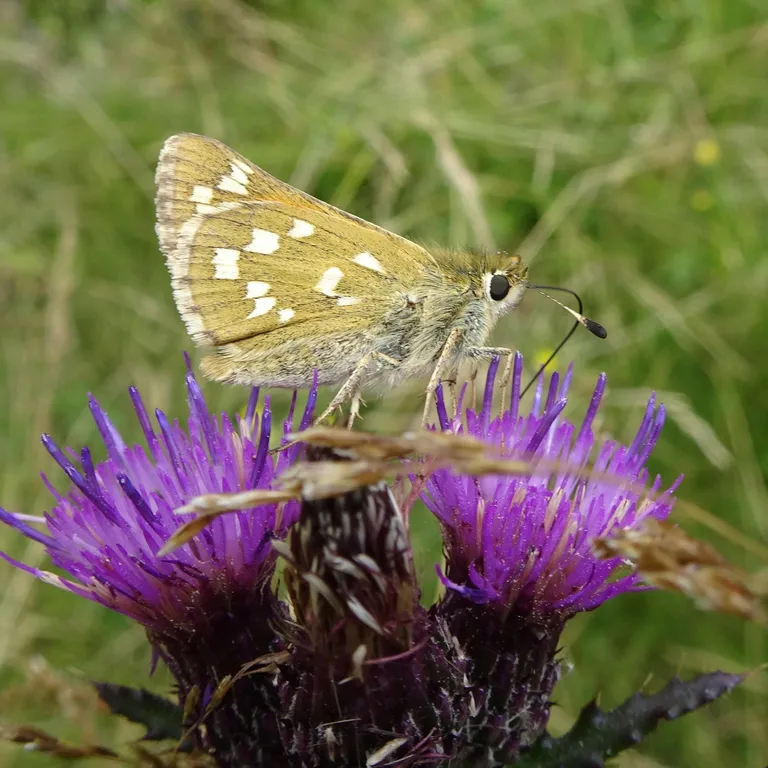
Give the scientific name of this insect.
Hesperia comma
